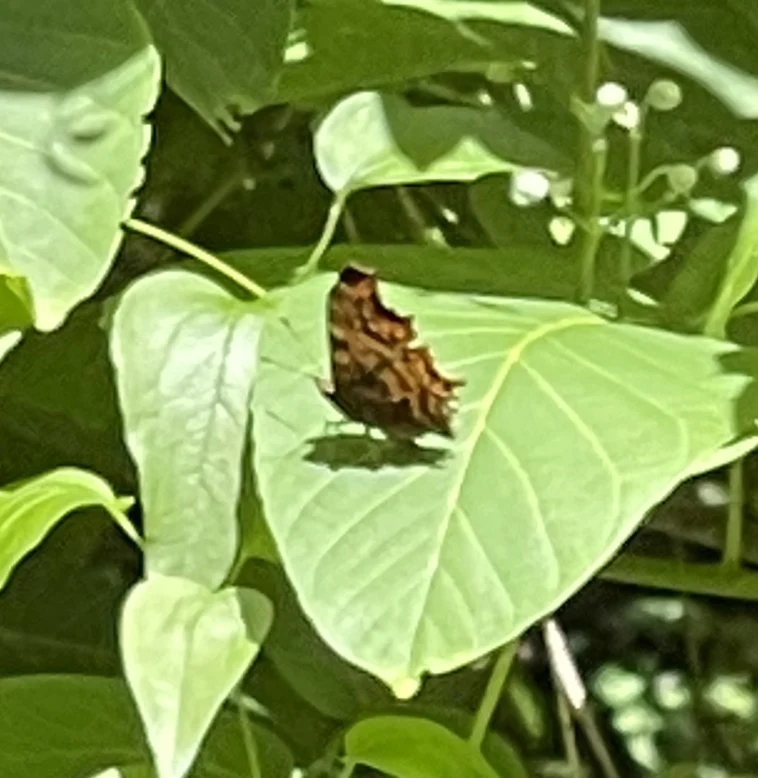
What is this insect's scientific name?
Polygonia c-album
